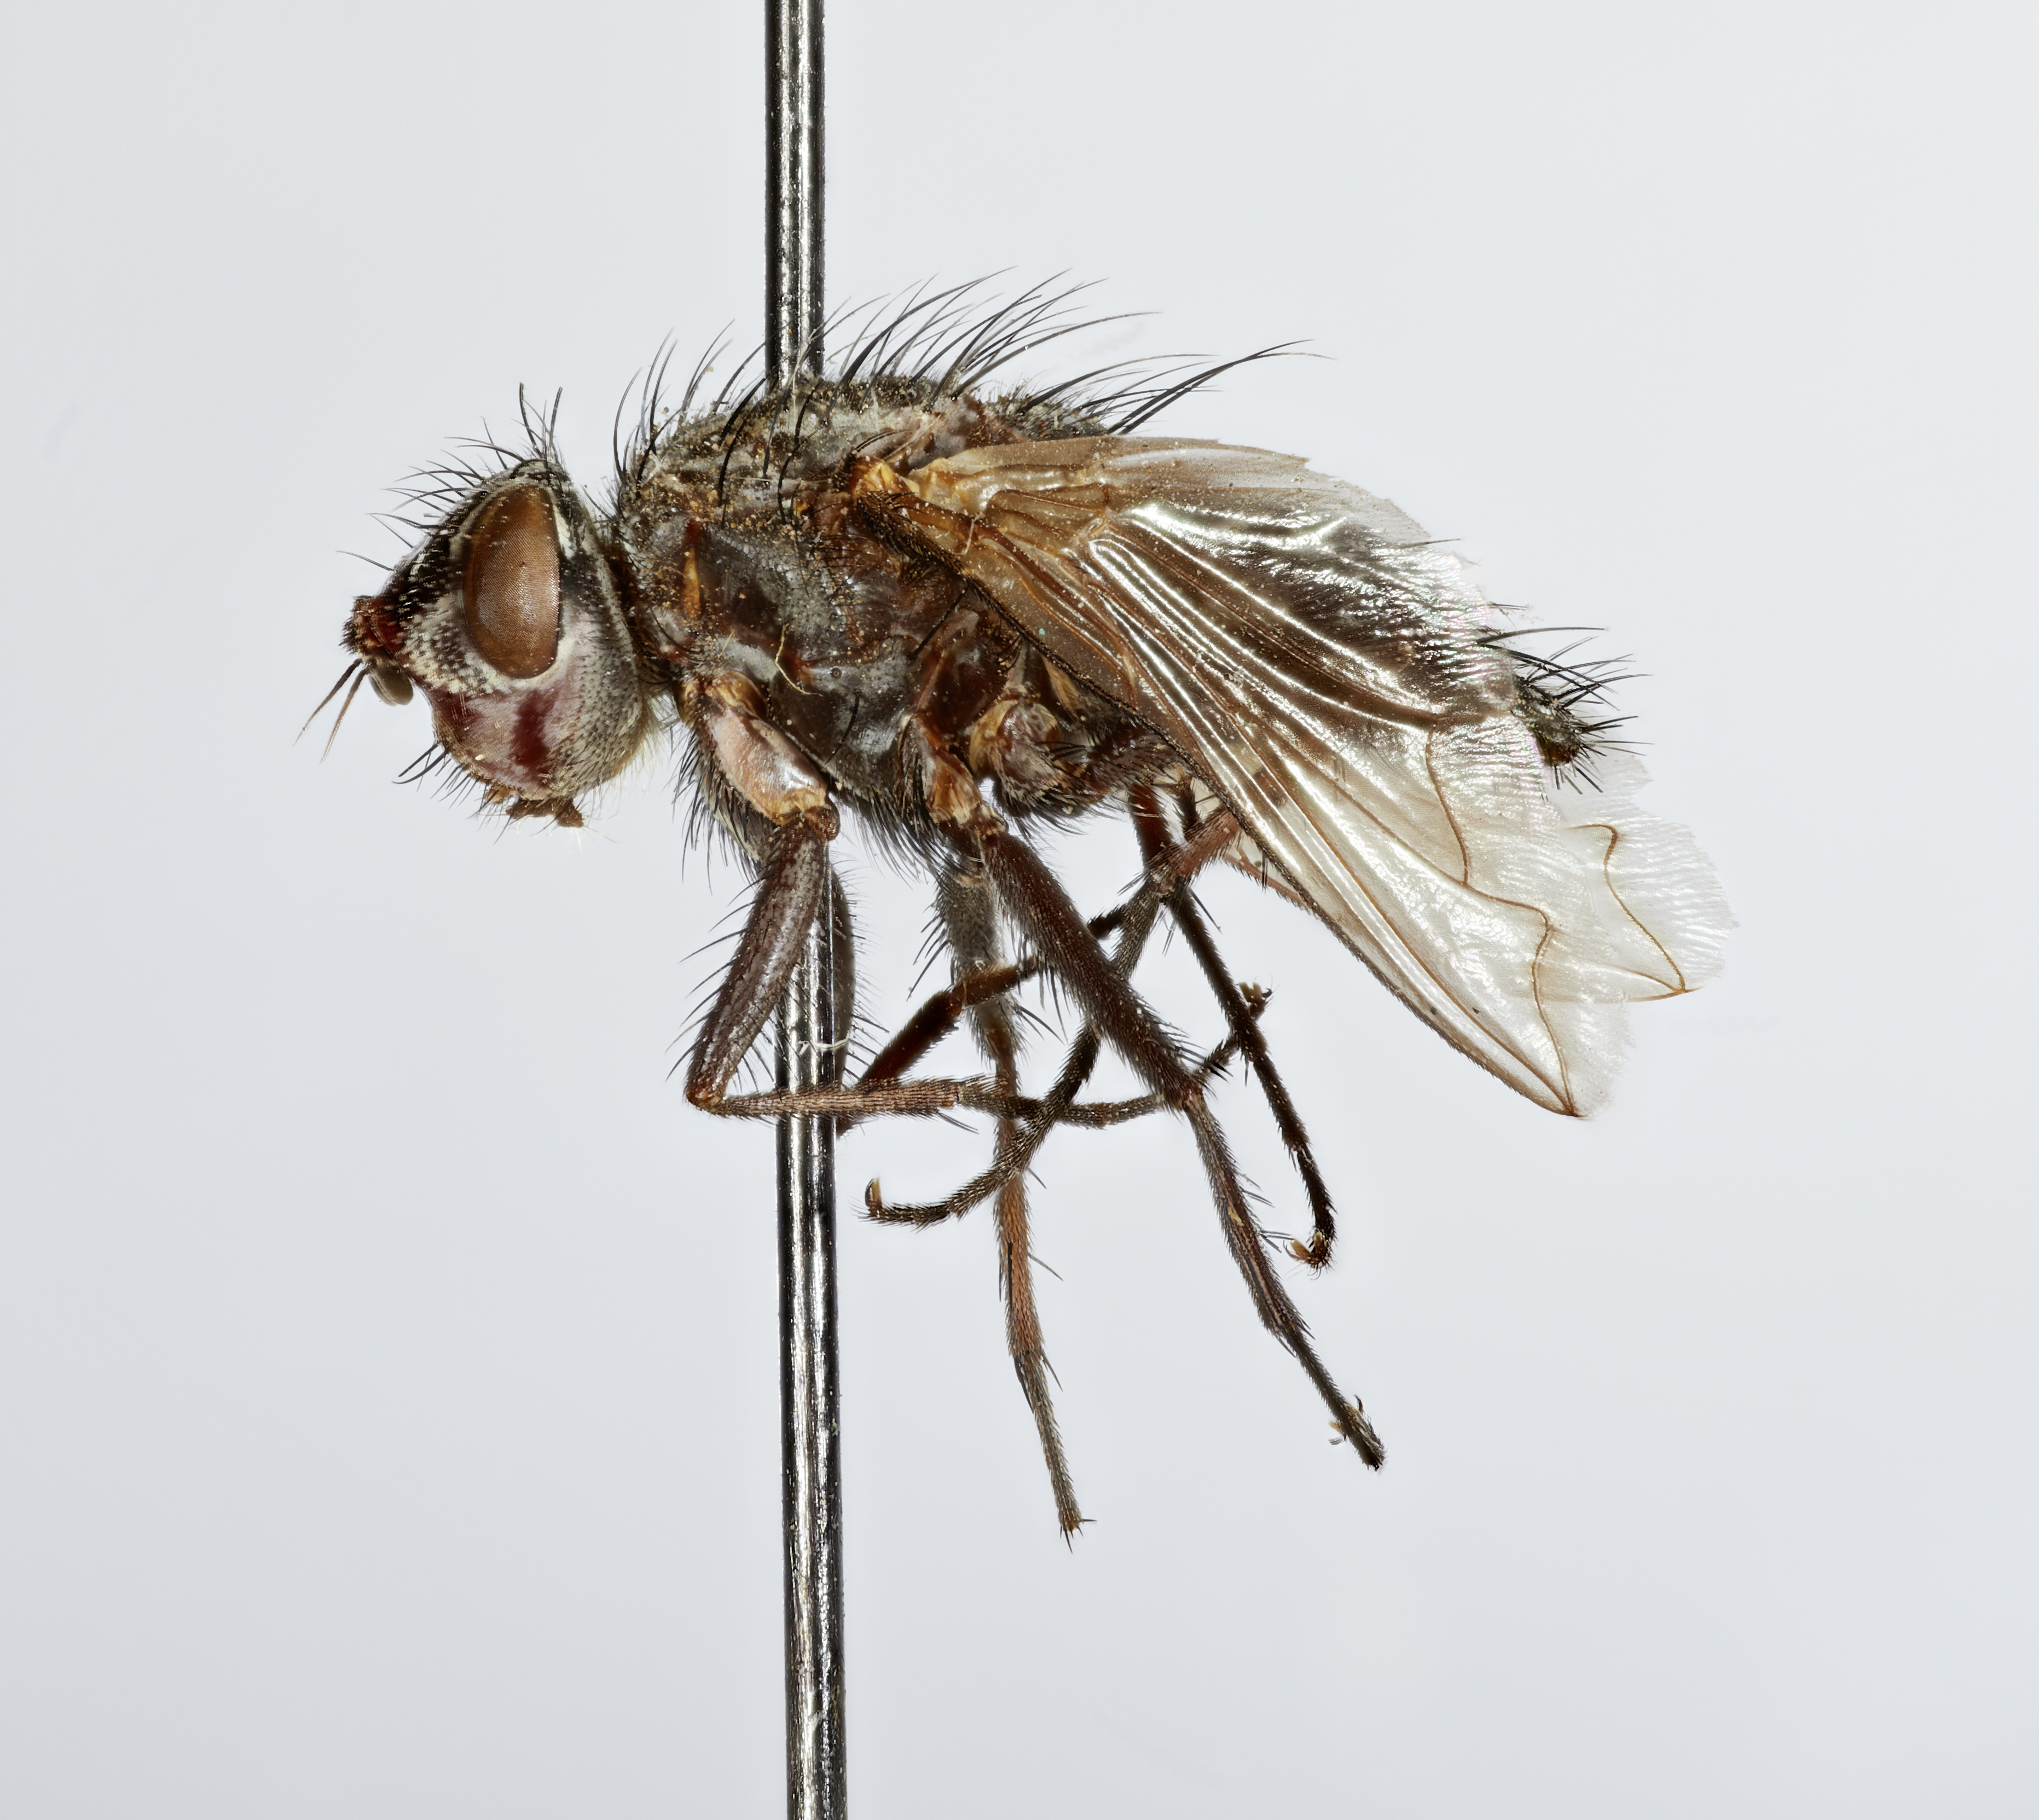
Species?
Morphodexia microphthalmoides
